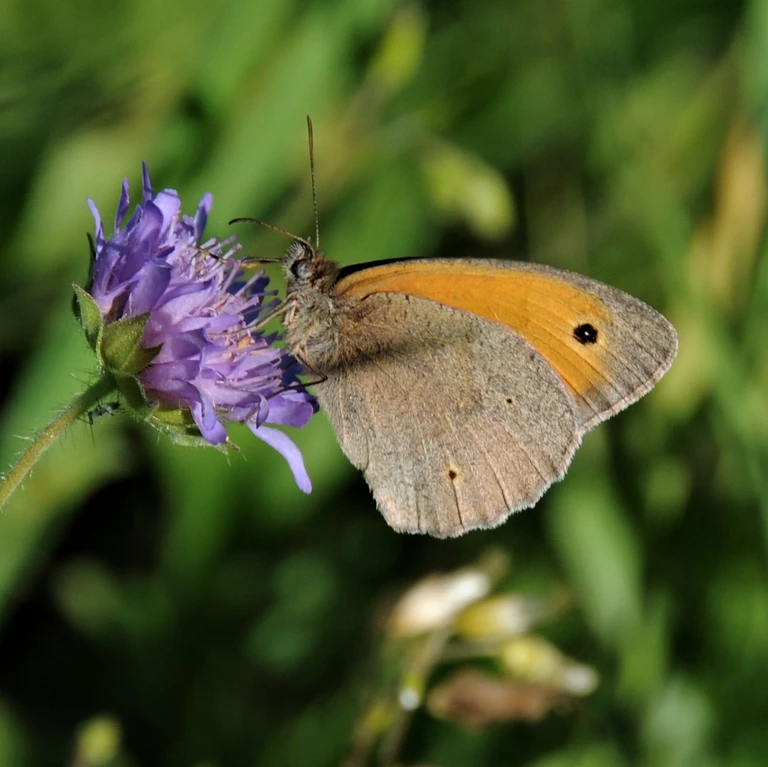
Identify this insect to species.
Maniola jurtina
